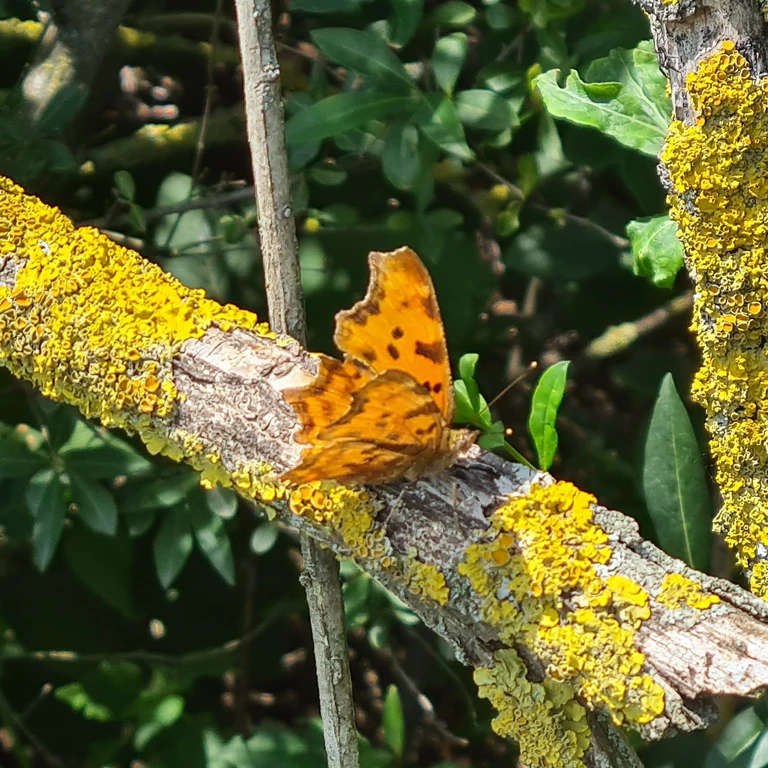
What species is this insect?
Polygonia c-album
